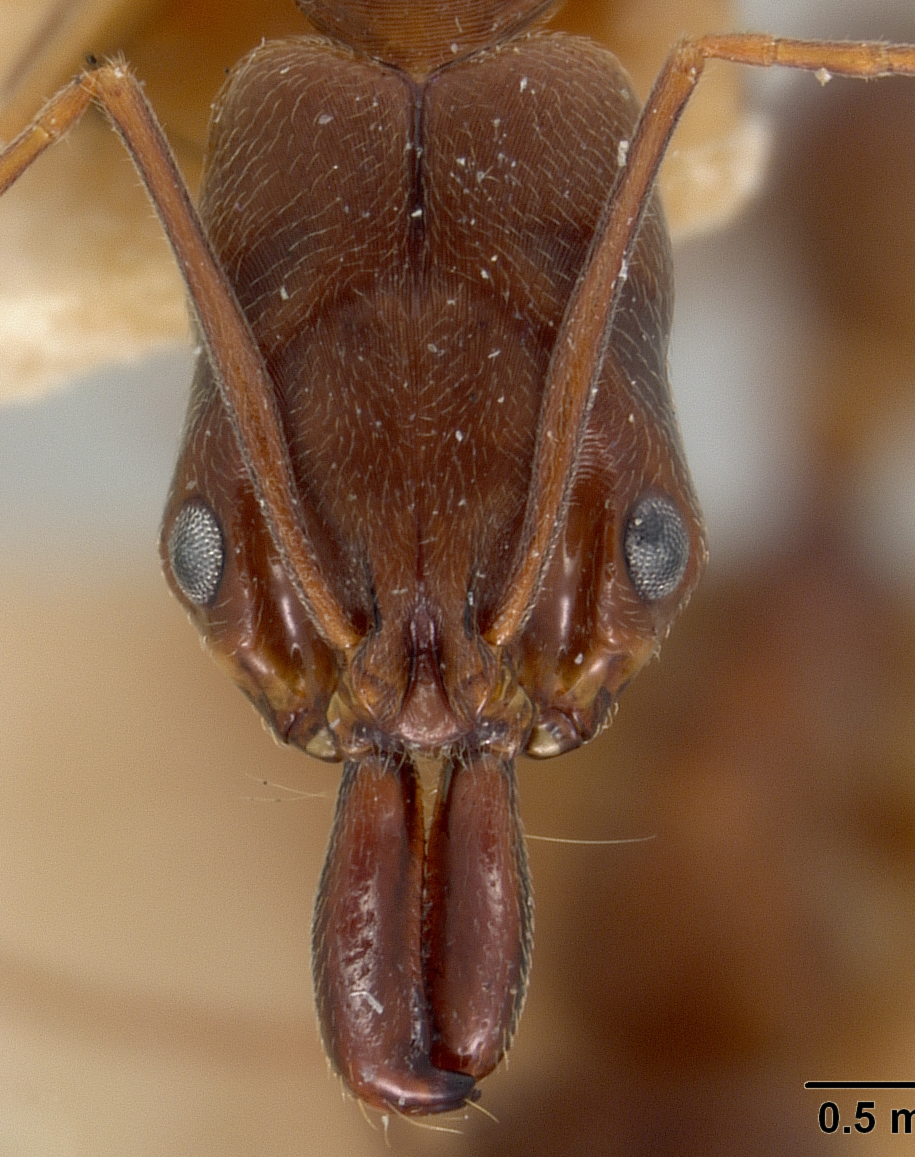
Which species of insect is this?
Odontomachus haematoda
